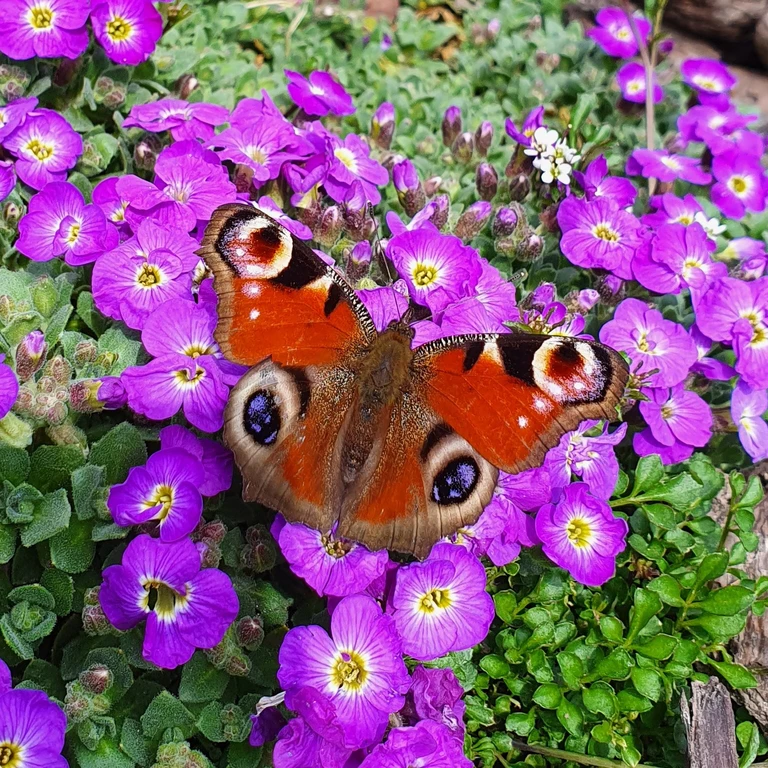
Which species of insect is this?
Aglais io
